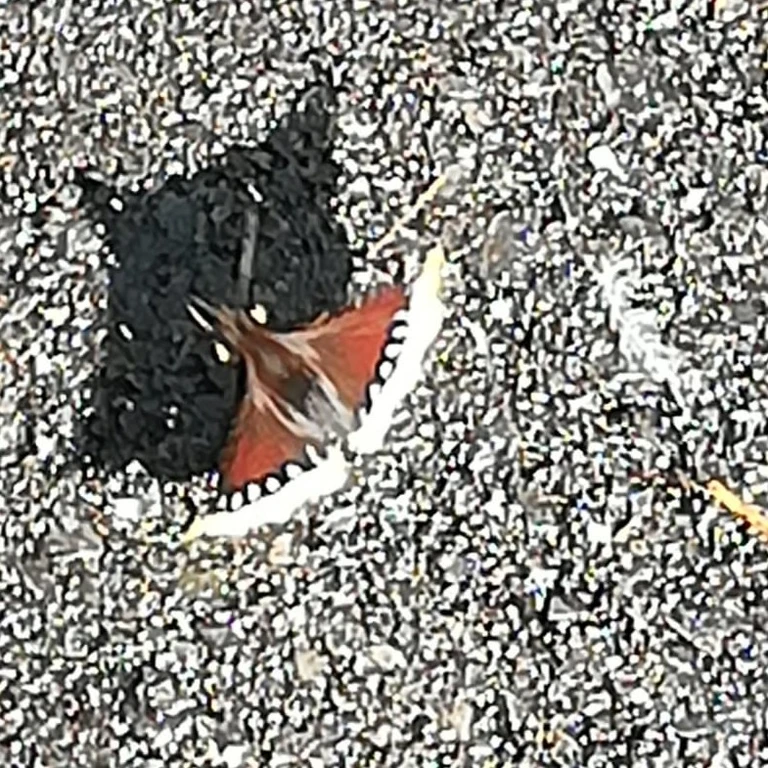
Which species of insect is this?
Nymphalis antiopa
